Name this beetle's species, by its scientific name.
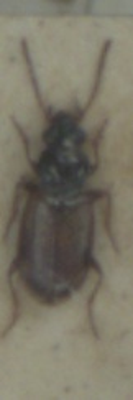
Bembidion ephippium
